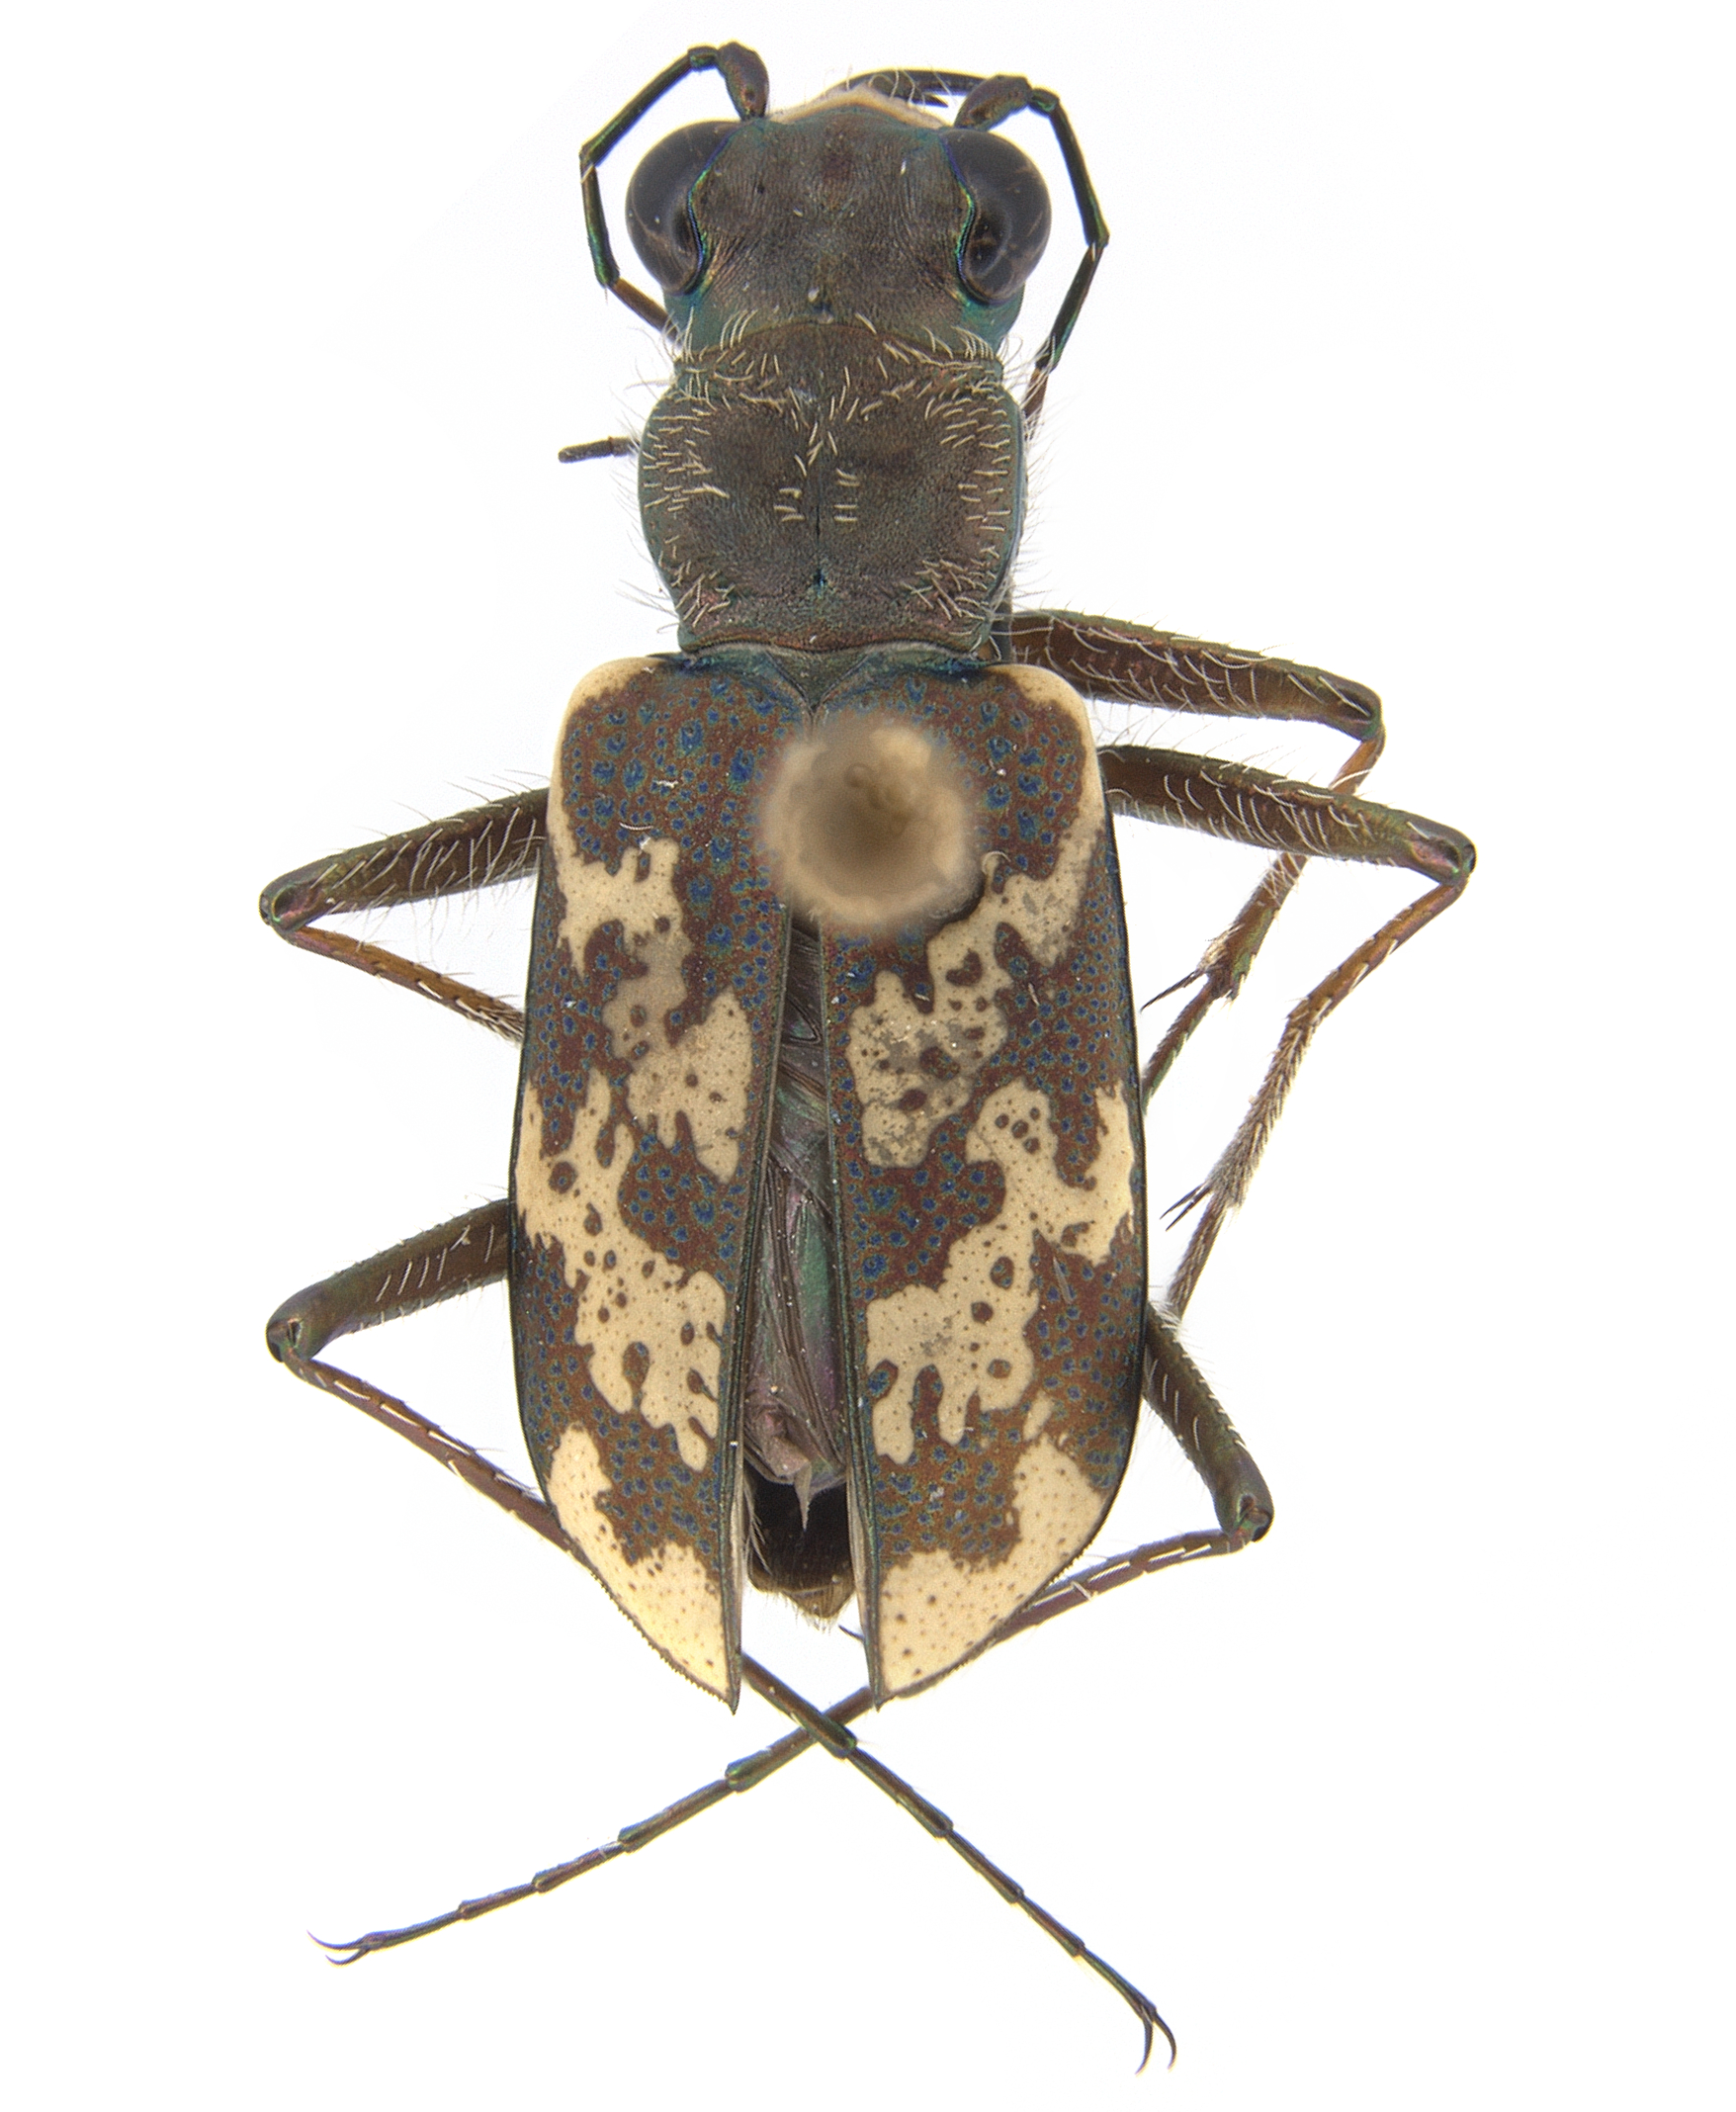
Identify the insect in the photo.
Cylindera apiata
